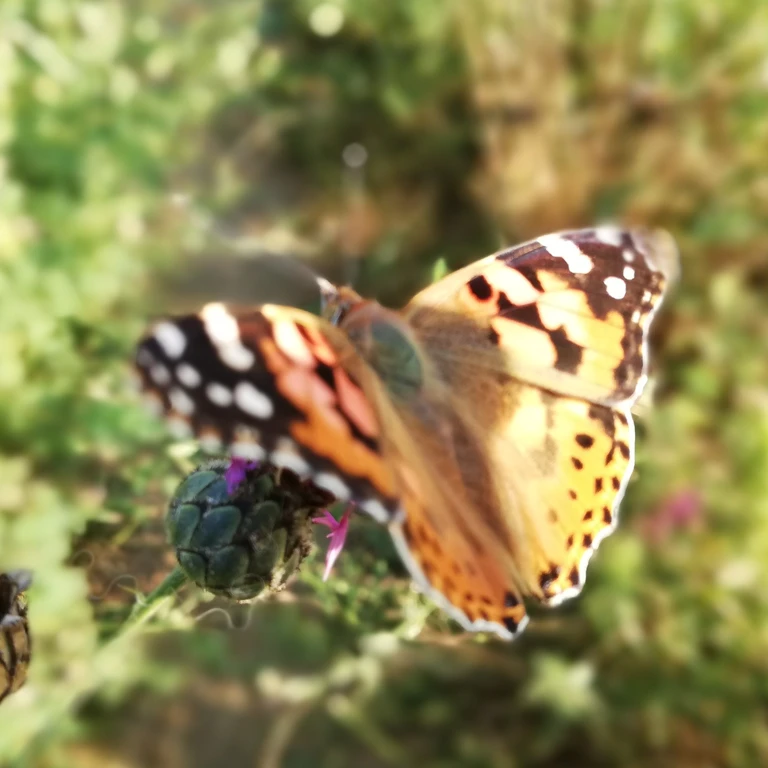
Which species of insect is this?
Vanessa cardui
